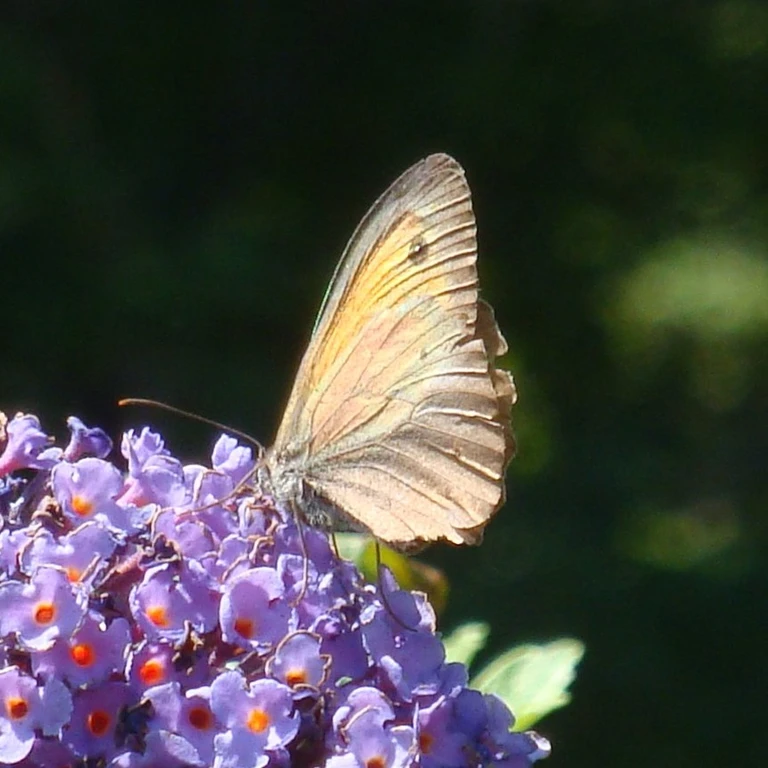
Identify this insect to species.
Maniola jurtina
